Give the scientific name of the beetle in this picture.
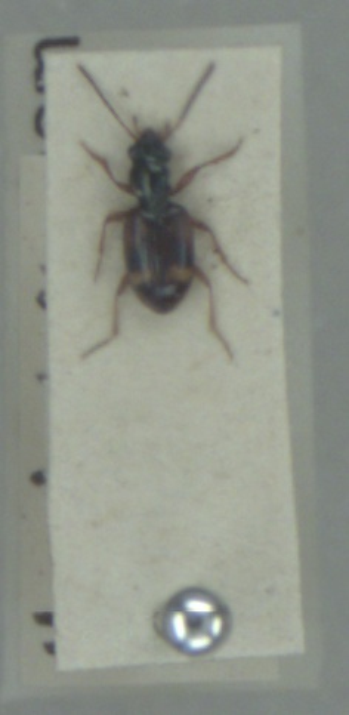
Bembidion articulatum
